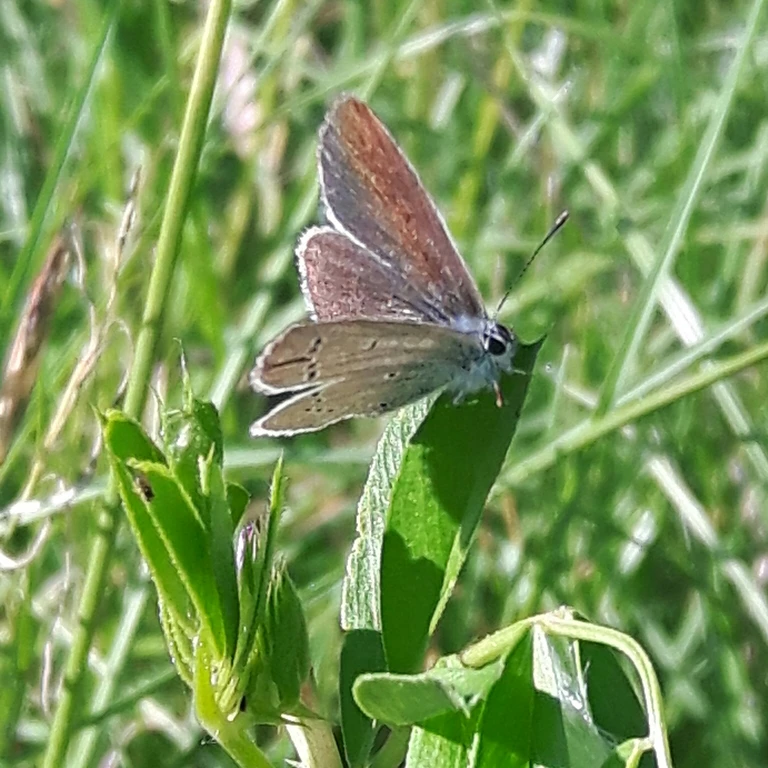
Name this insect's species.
Cupido minimus
